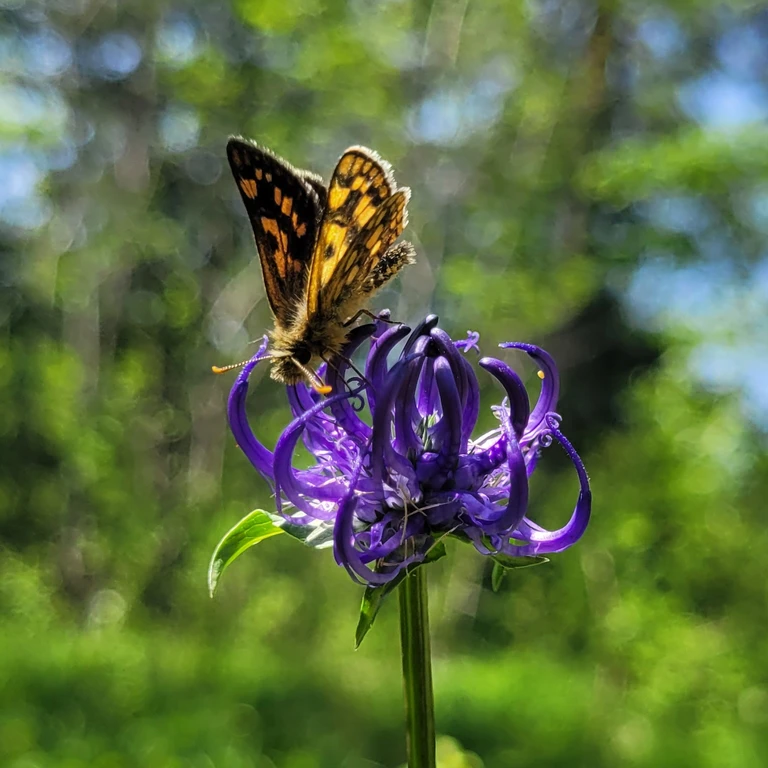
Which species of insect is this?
Carterocephalus palaemon
